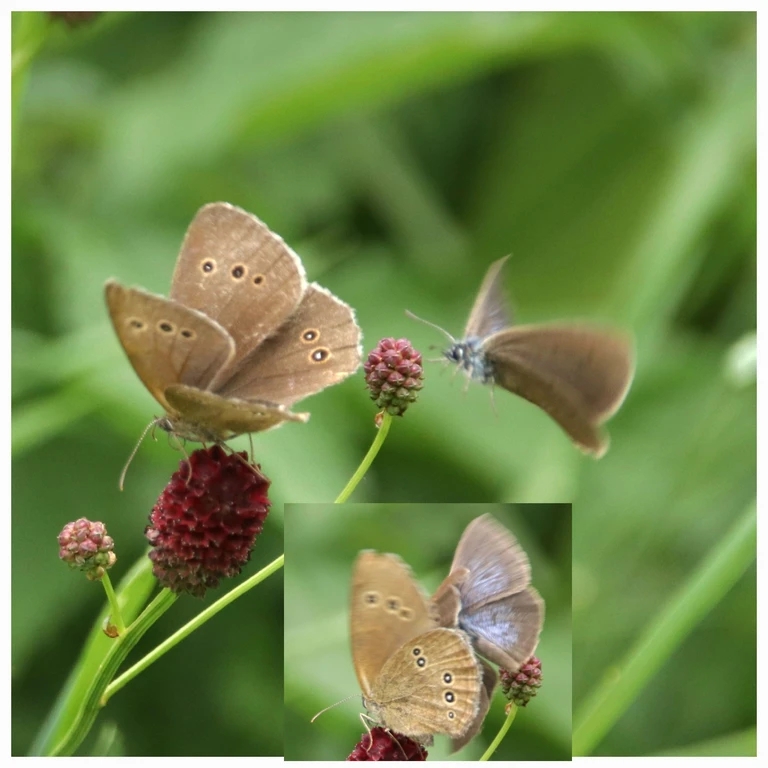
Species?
Phengaris nausithous (also Maculinea nausithous)
